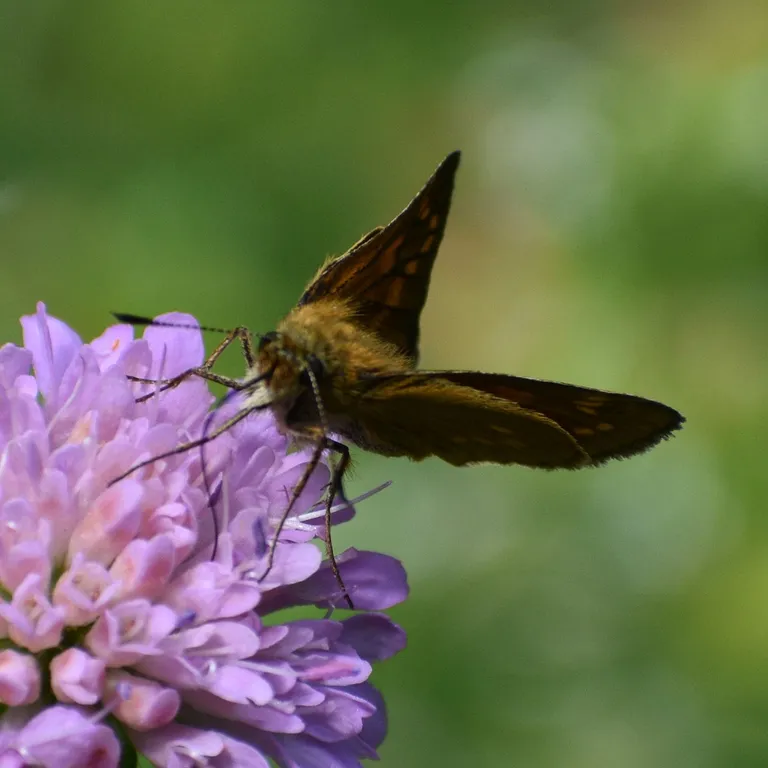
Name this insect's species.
Ochlodes sylvanus (also Ochlodes venata)
